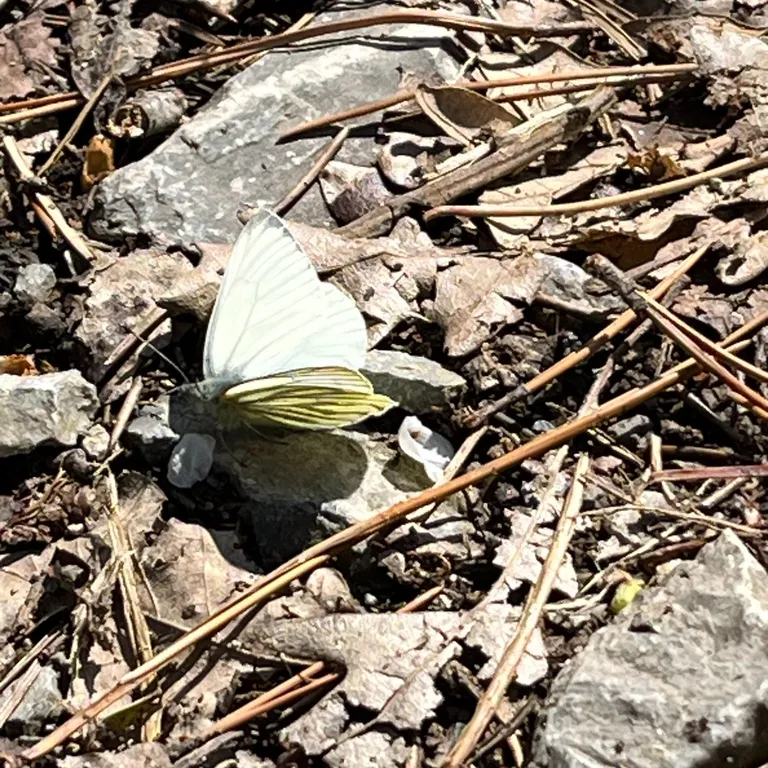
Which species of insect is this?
Pieris napi
